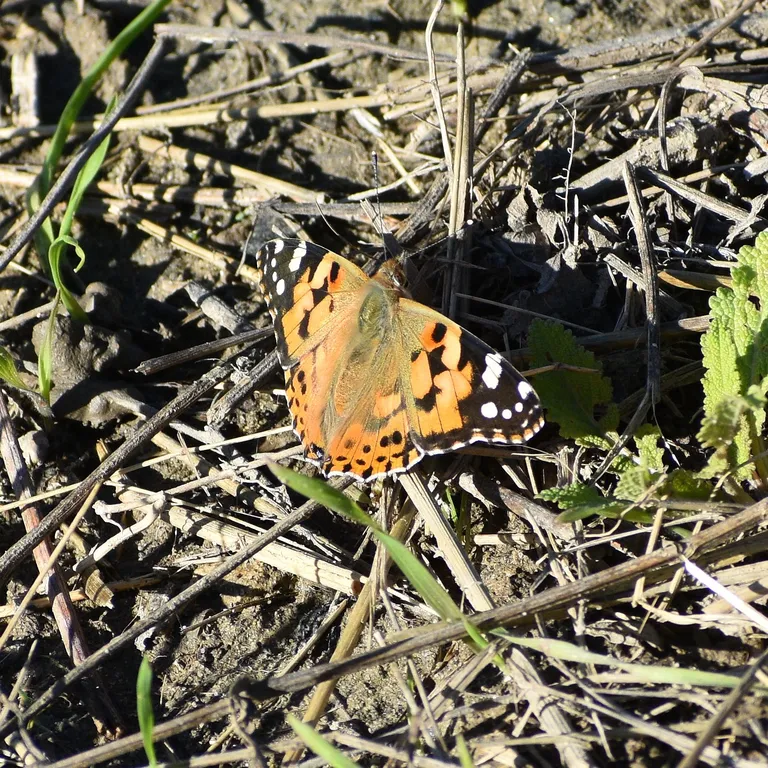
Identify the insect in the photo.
Vanessa cardui
